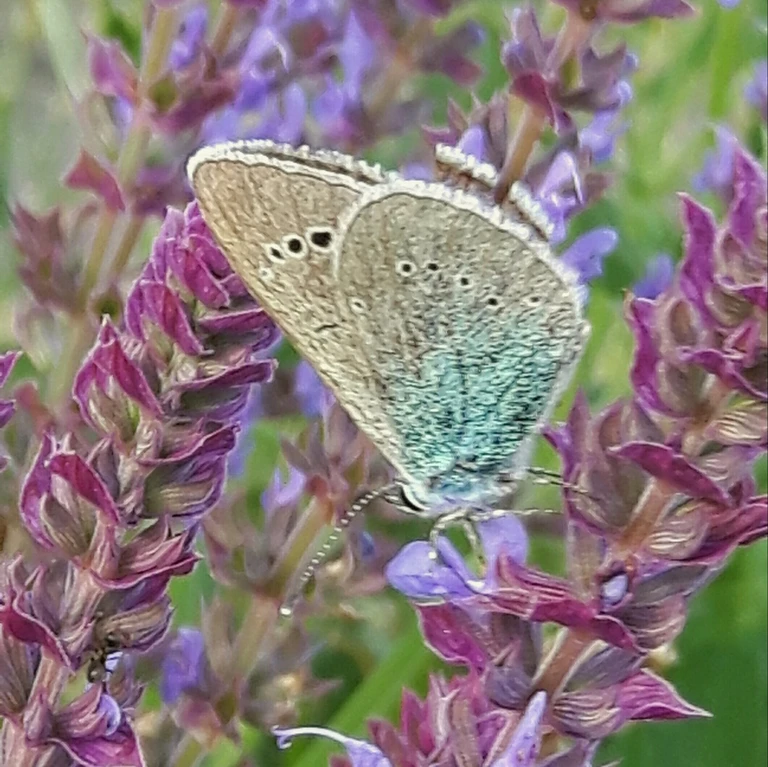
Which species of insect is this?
Glaucopsyche alexis
